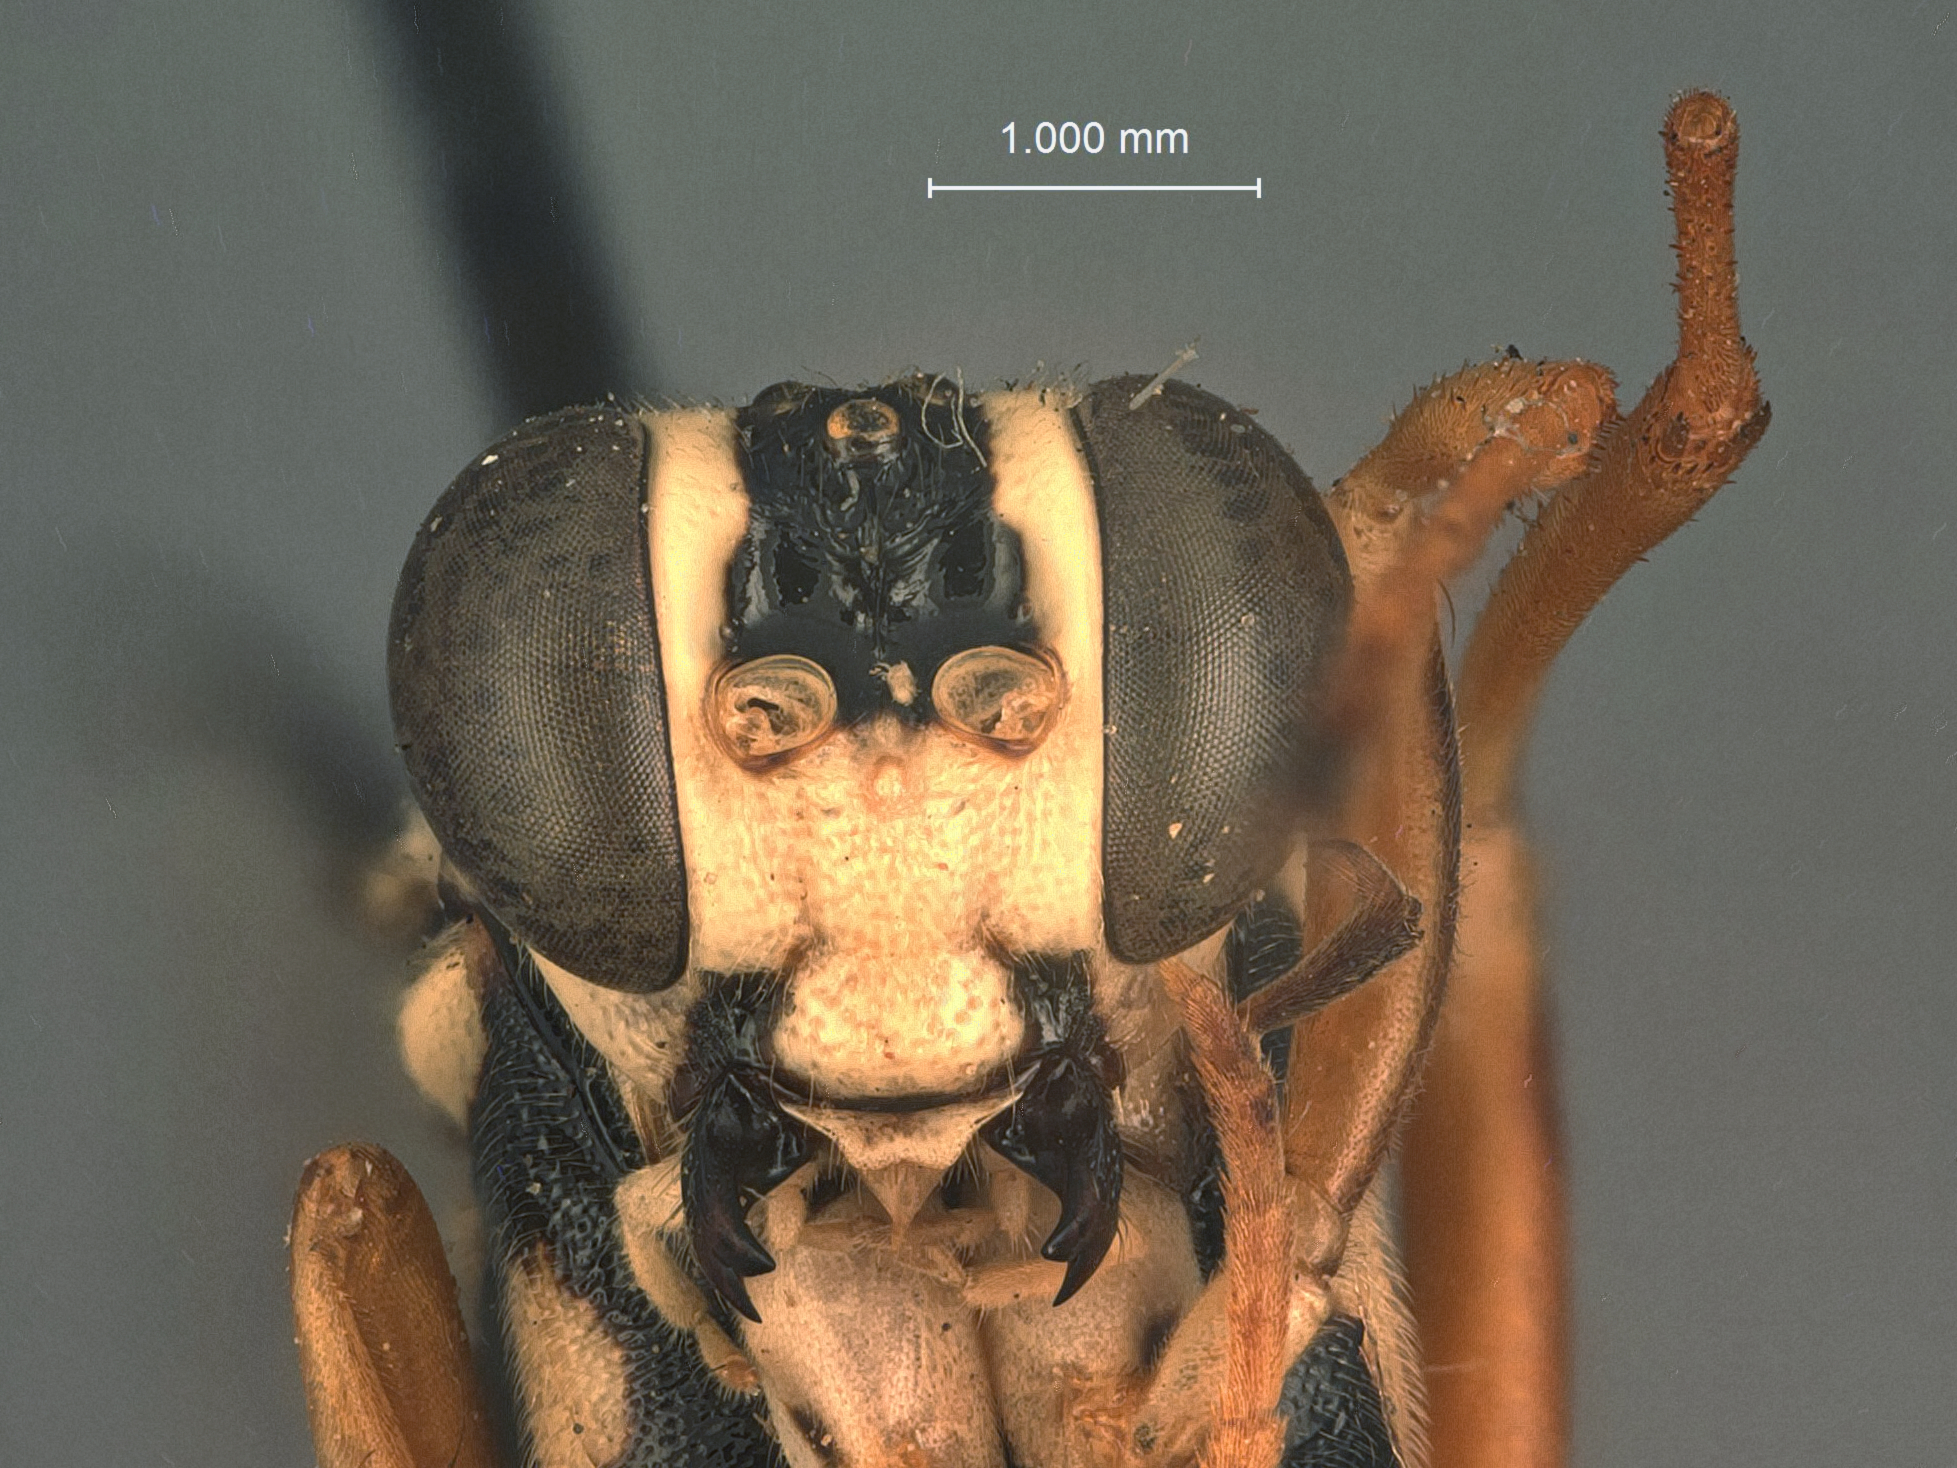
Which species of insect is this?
Cryptanura acinaces
